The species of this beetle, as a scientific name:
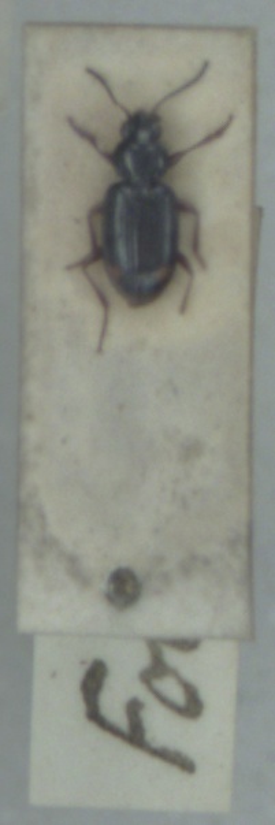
Bembidion biguttatum
